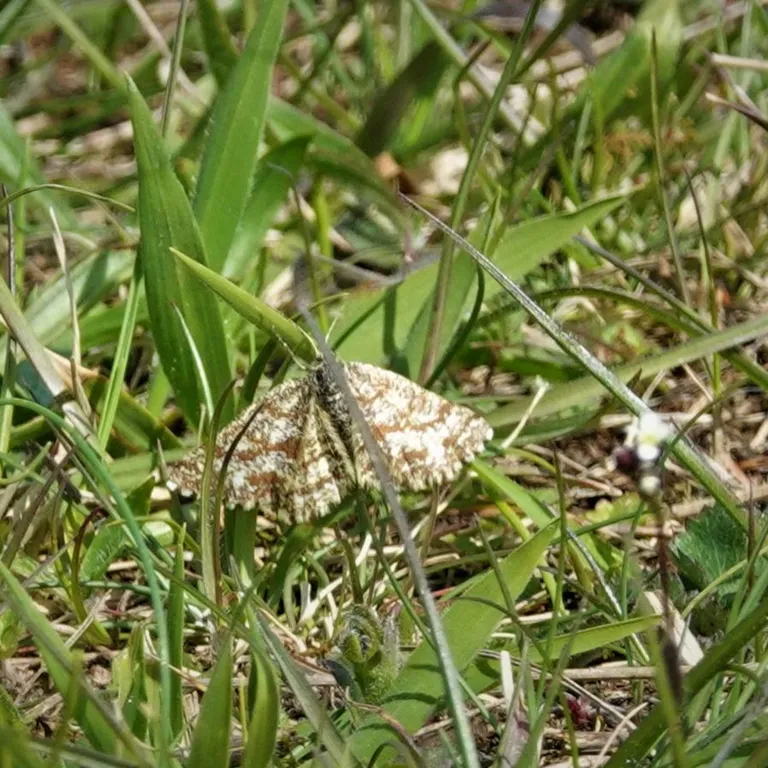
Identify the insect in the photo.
Ematurga atomaria
